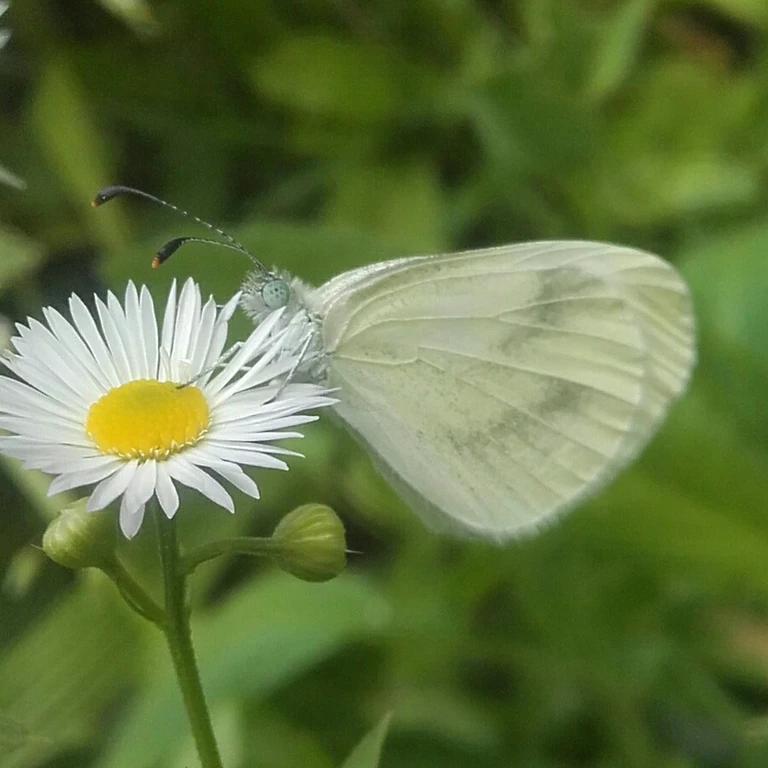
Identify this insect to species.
Leptidea sinapis/juvernica
